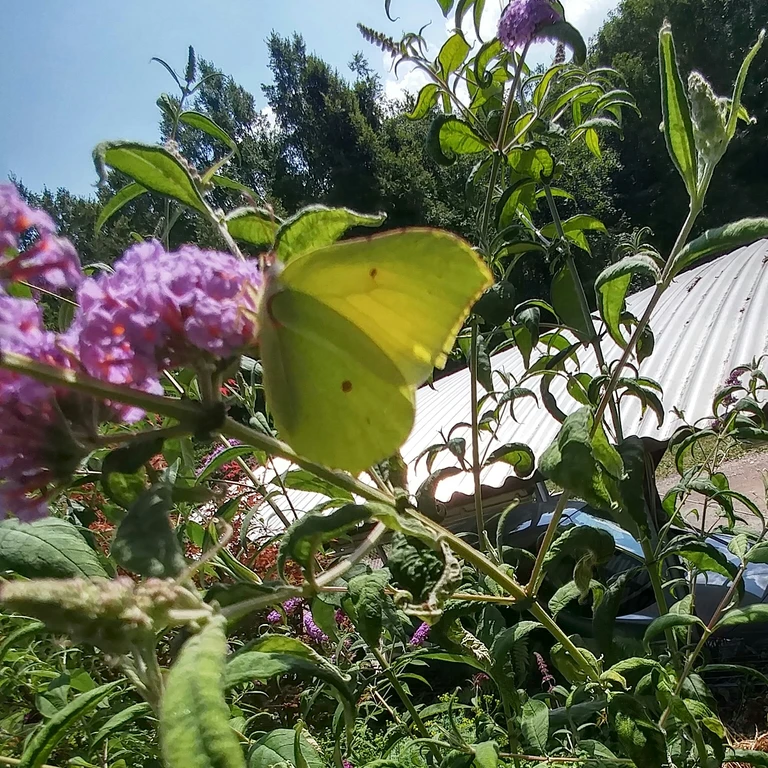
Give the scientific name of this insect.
Gonepteryx rhamni
